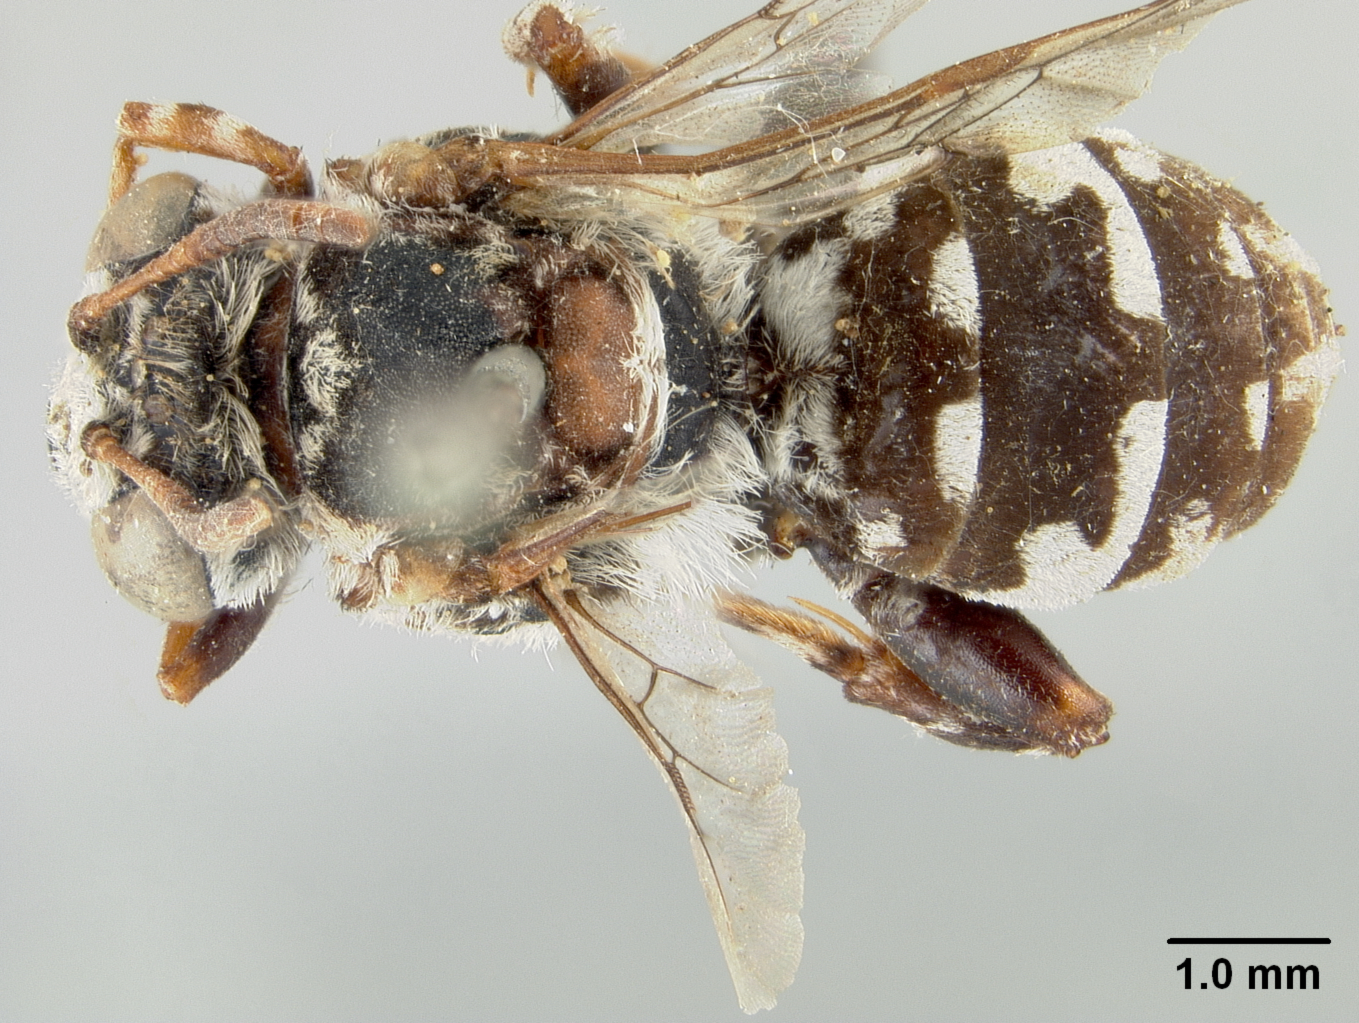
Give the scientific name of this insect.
Isepeolus albopictus
